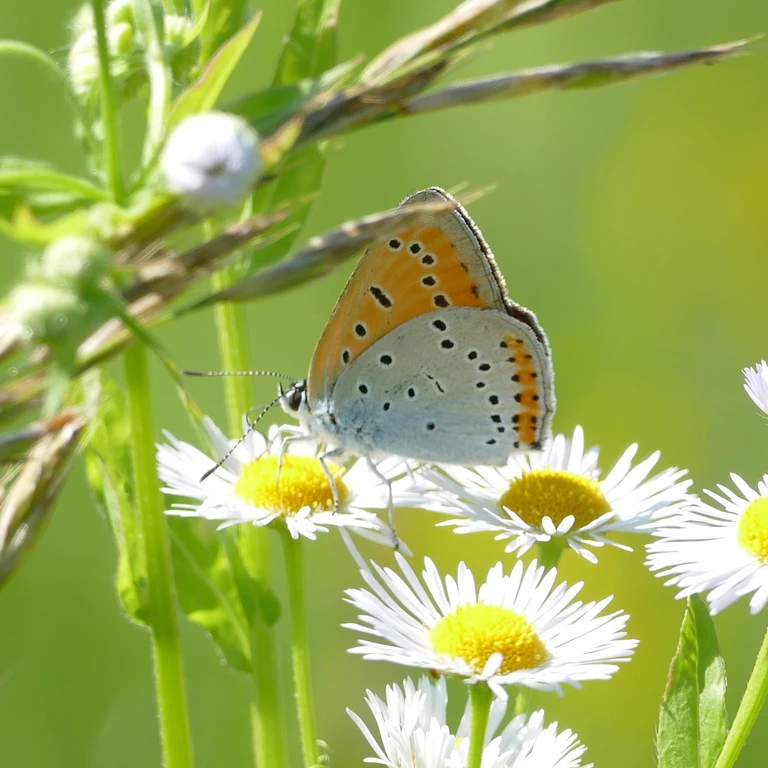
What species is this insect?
Lycaena dispar
